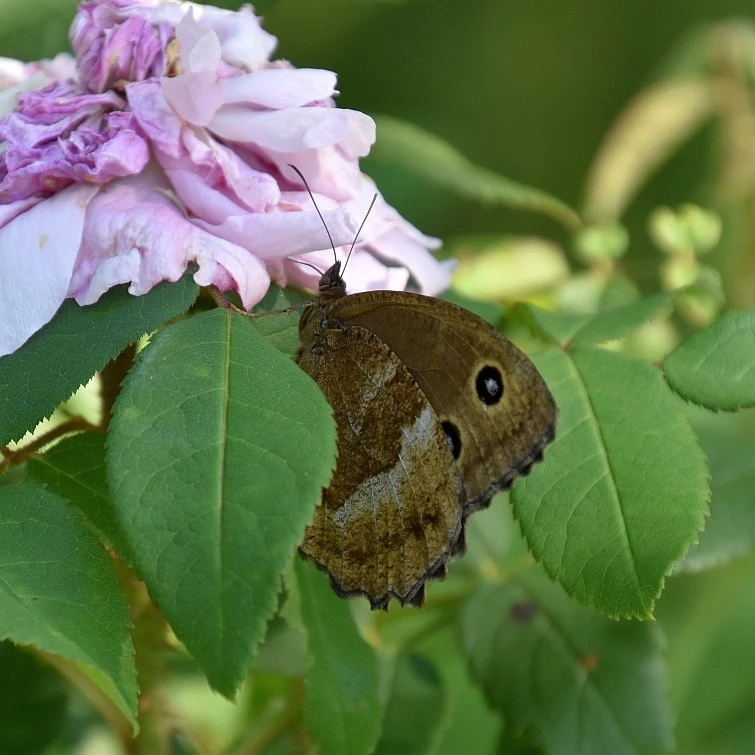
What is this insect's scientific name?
Minois dryas
